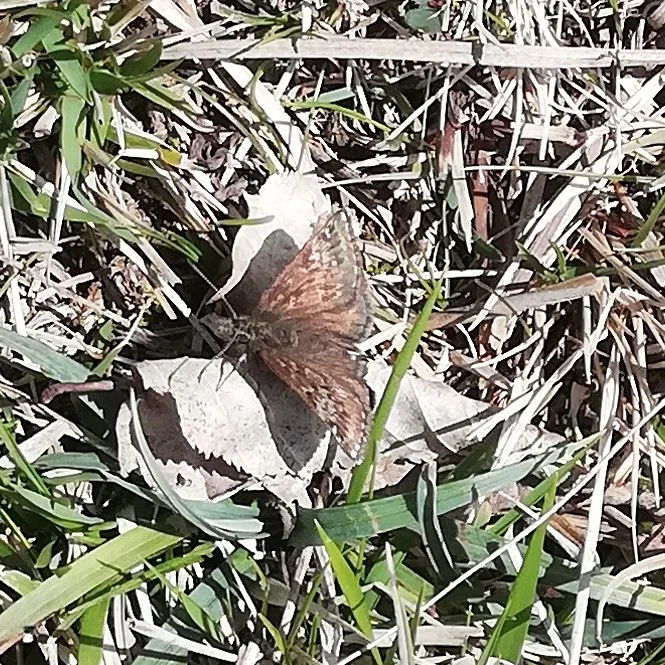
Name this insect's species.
Erynnis tages
